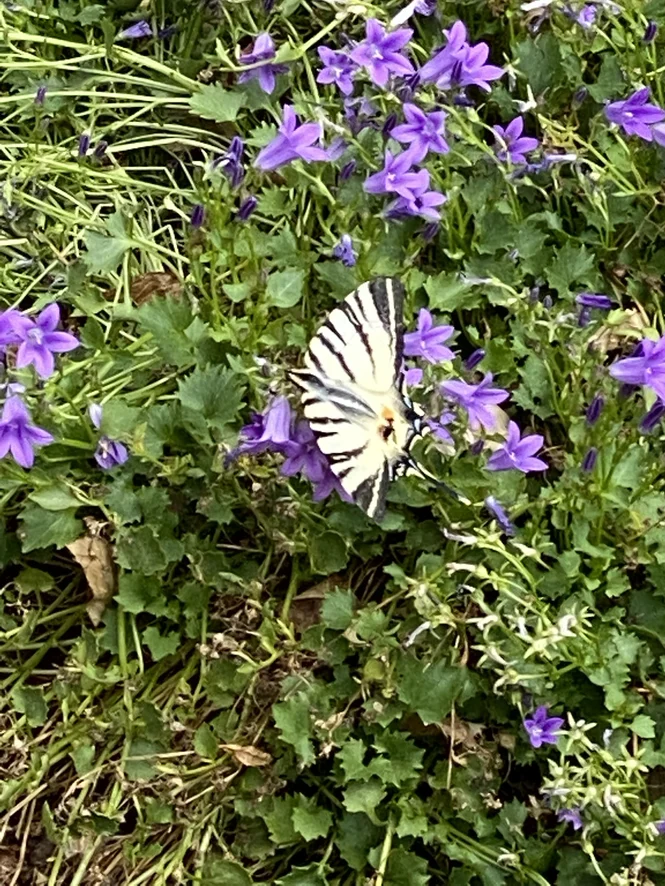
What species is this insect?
Iphiclides podalirius
